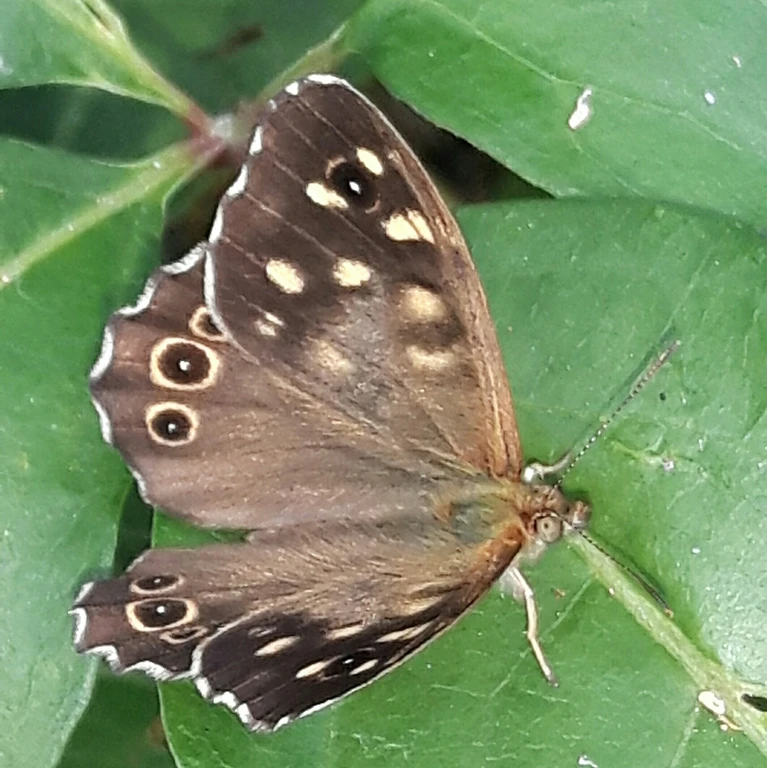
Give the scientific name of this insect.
Pararge aegeria
